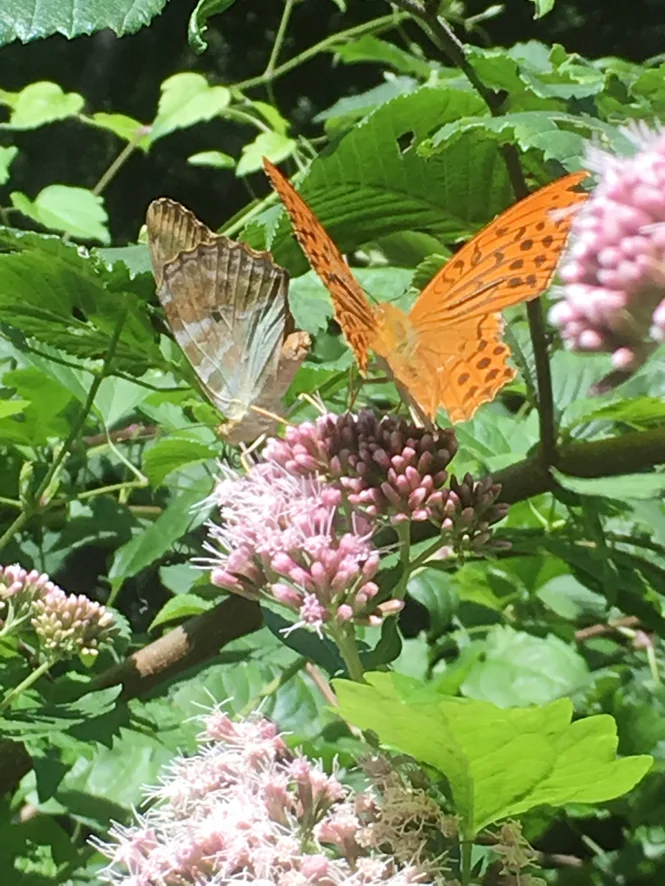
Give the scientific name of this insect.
Argynnis paphia
